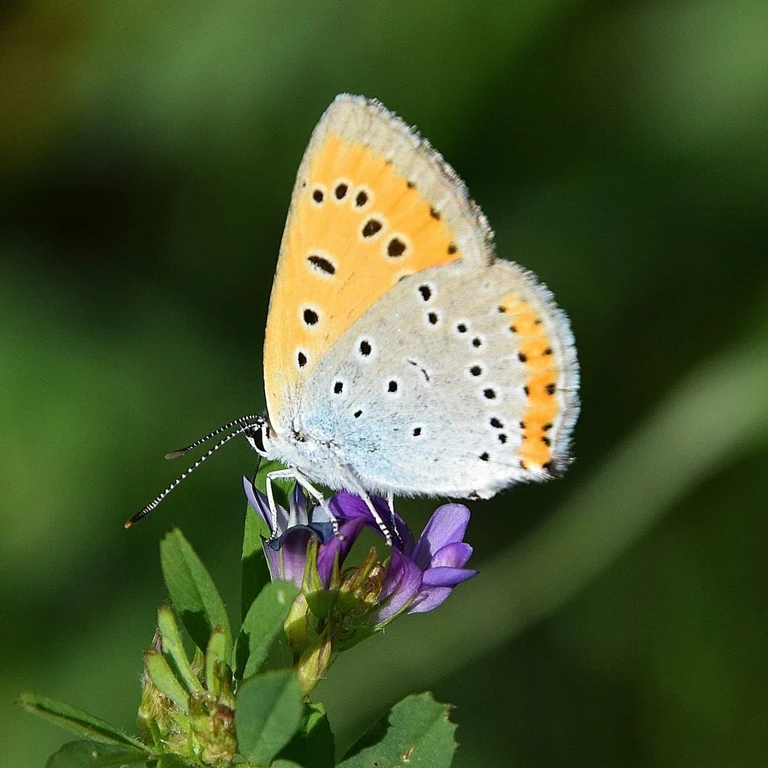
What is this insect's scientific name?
Lycaena dispar
